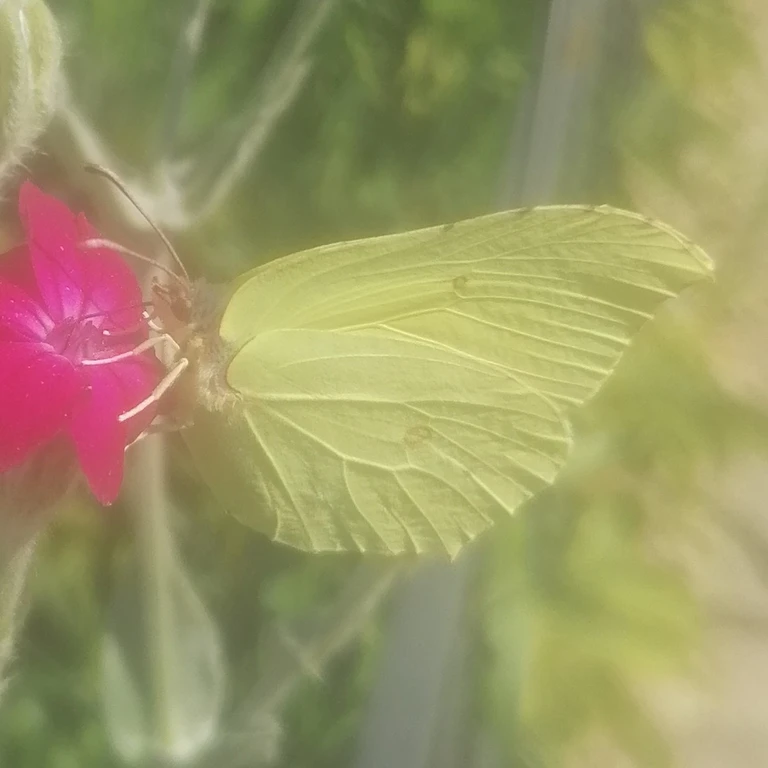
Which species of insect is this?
Gonepteryx rhamni
